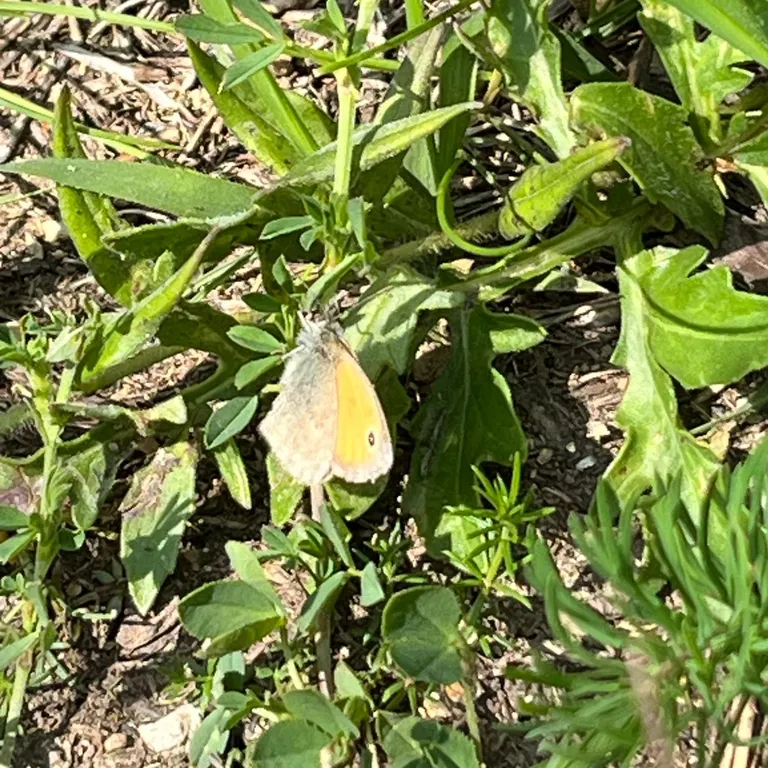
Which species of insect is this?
Coenonympha pamphilus
